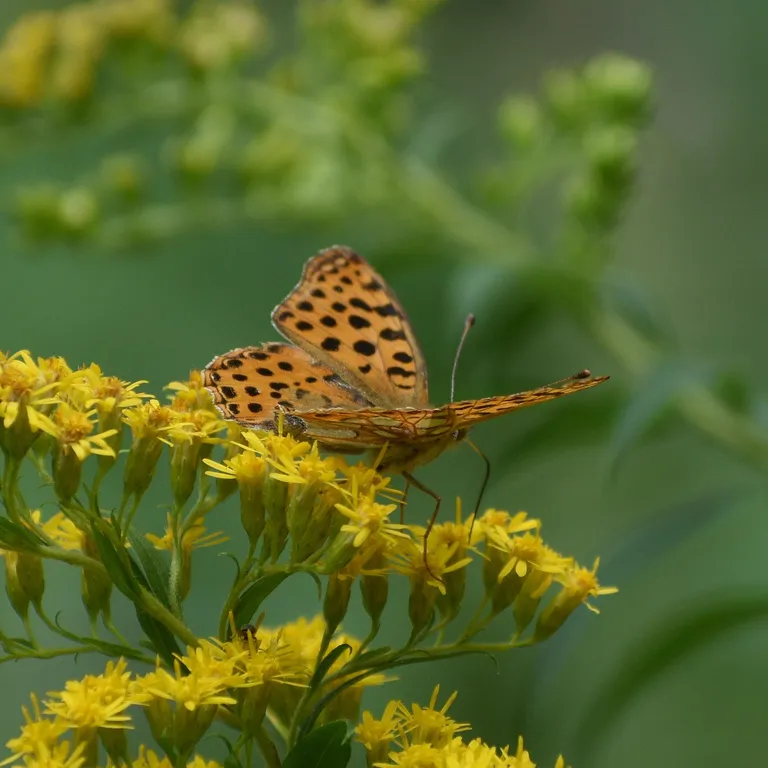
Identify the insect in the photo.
Issoria lathonia
